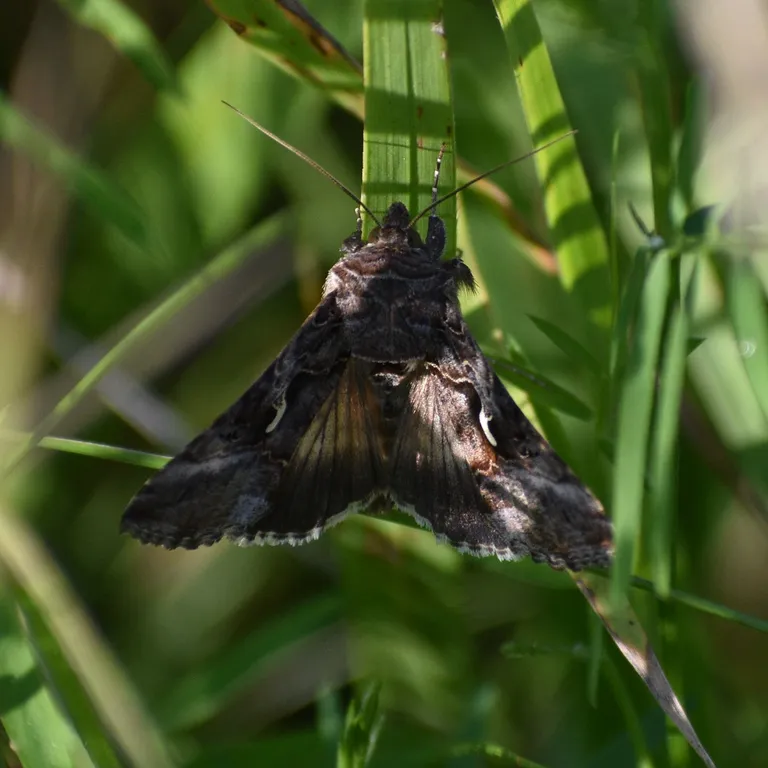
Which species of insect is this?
Autographa gamma
